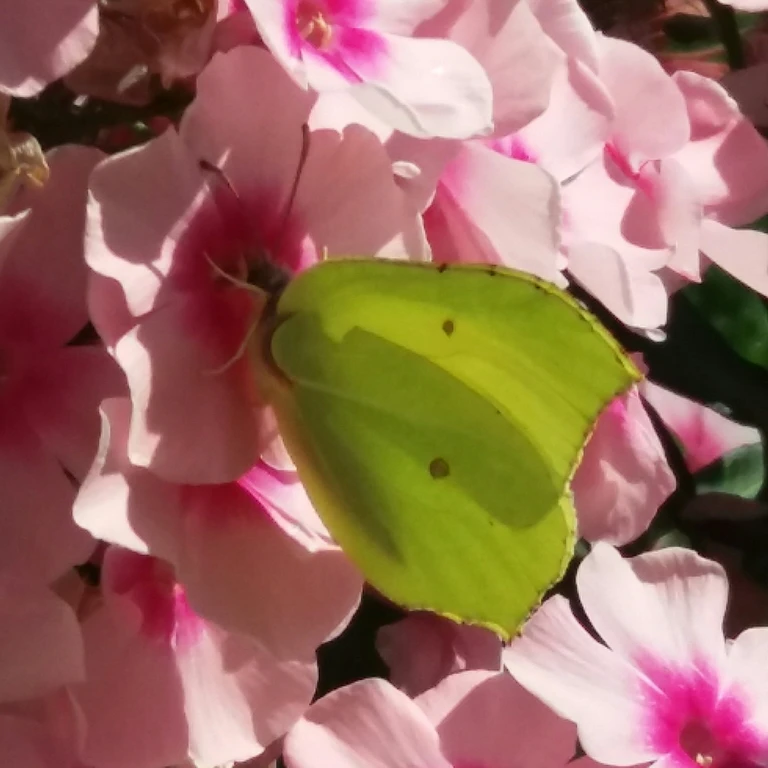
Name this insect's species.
Gonepteryx rhamni
